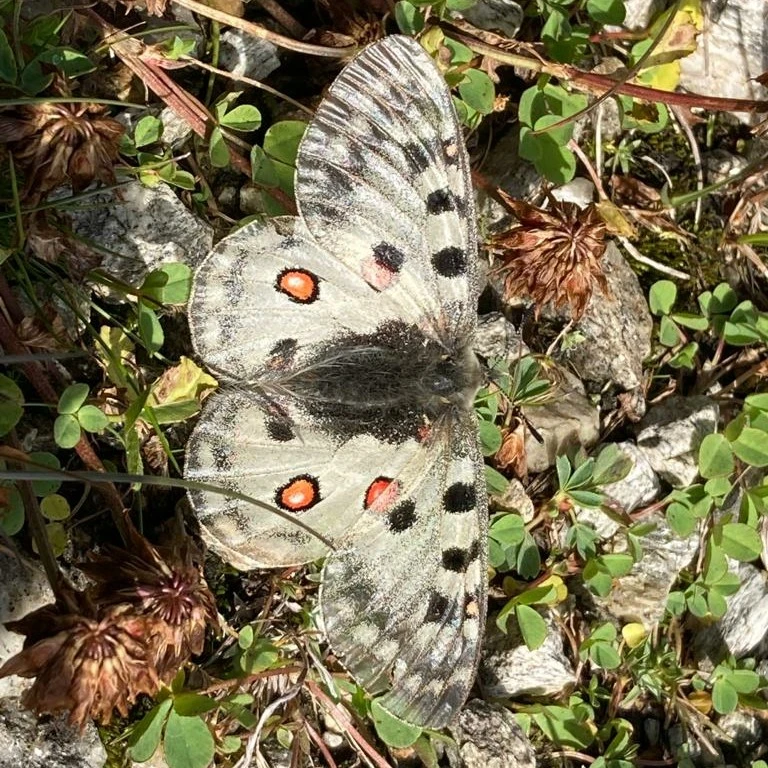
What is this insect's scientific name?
Parnassius phoebus
